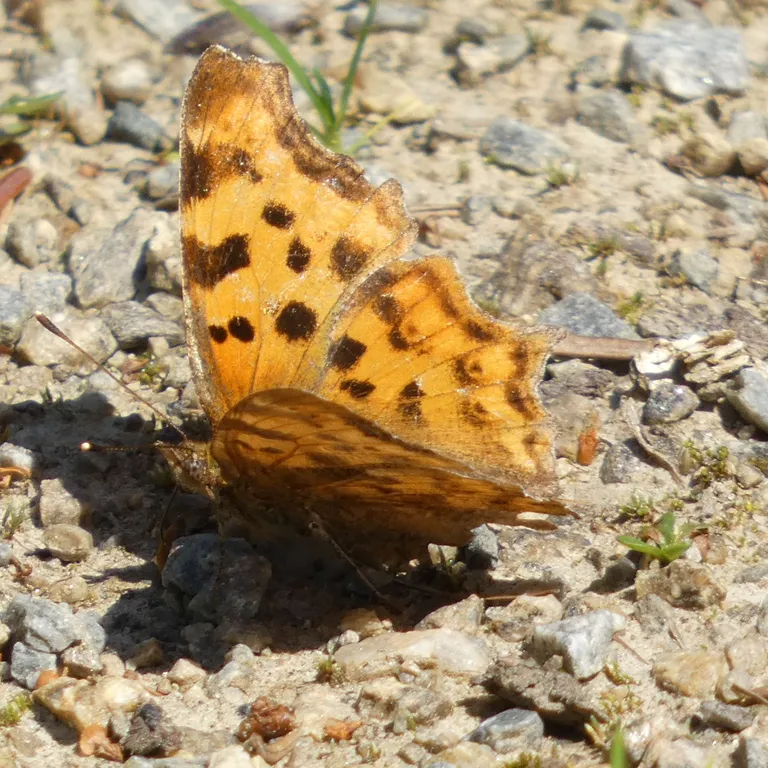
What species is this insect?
Polygonia c-album
